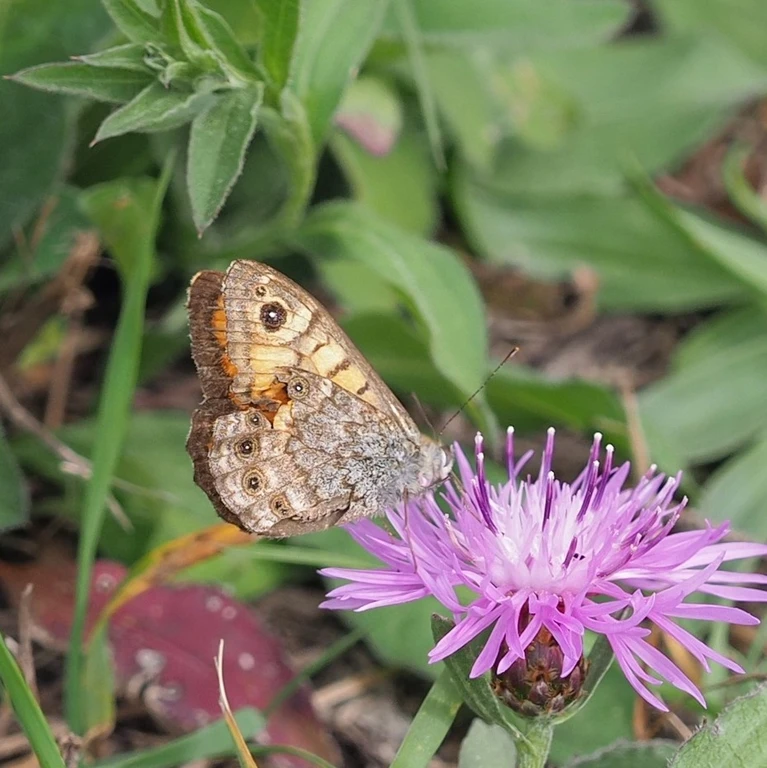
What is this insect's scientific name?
Lasiommata megera (also Pararge megera)
